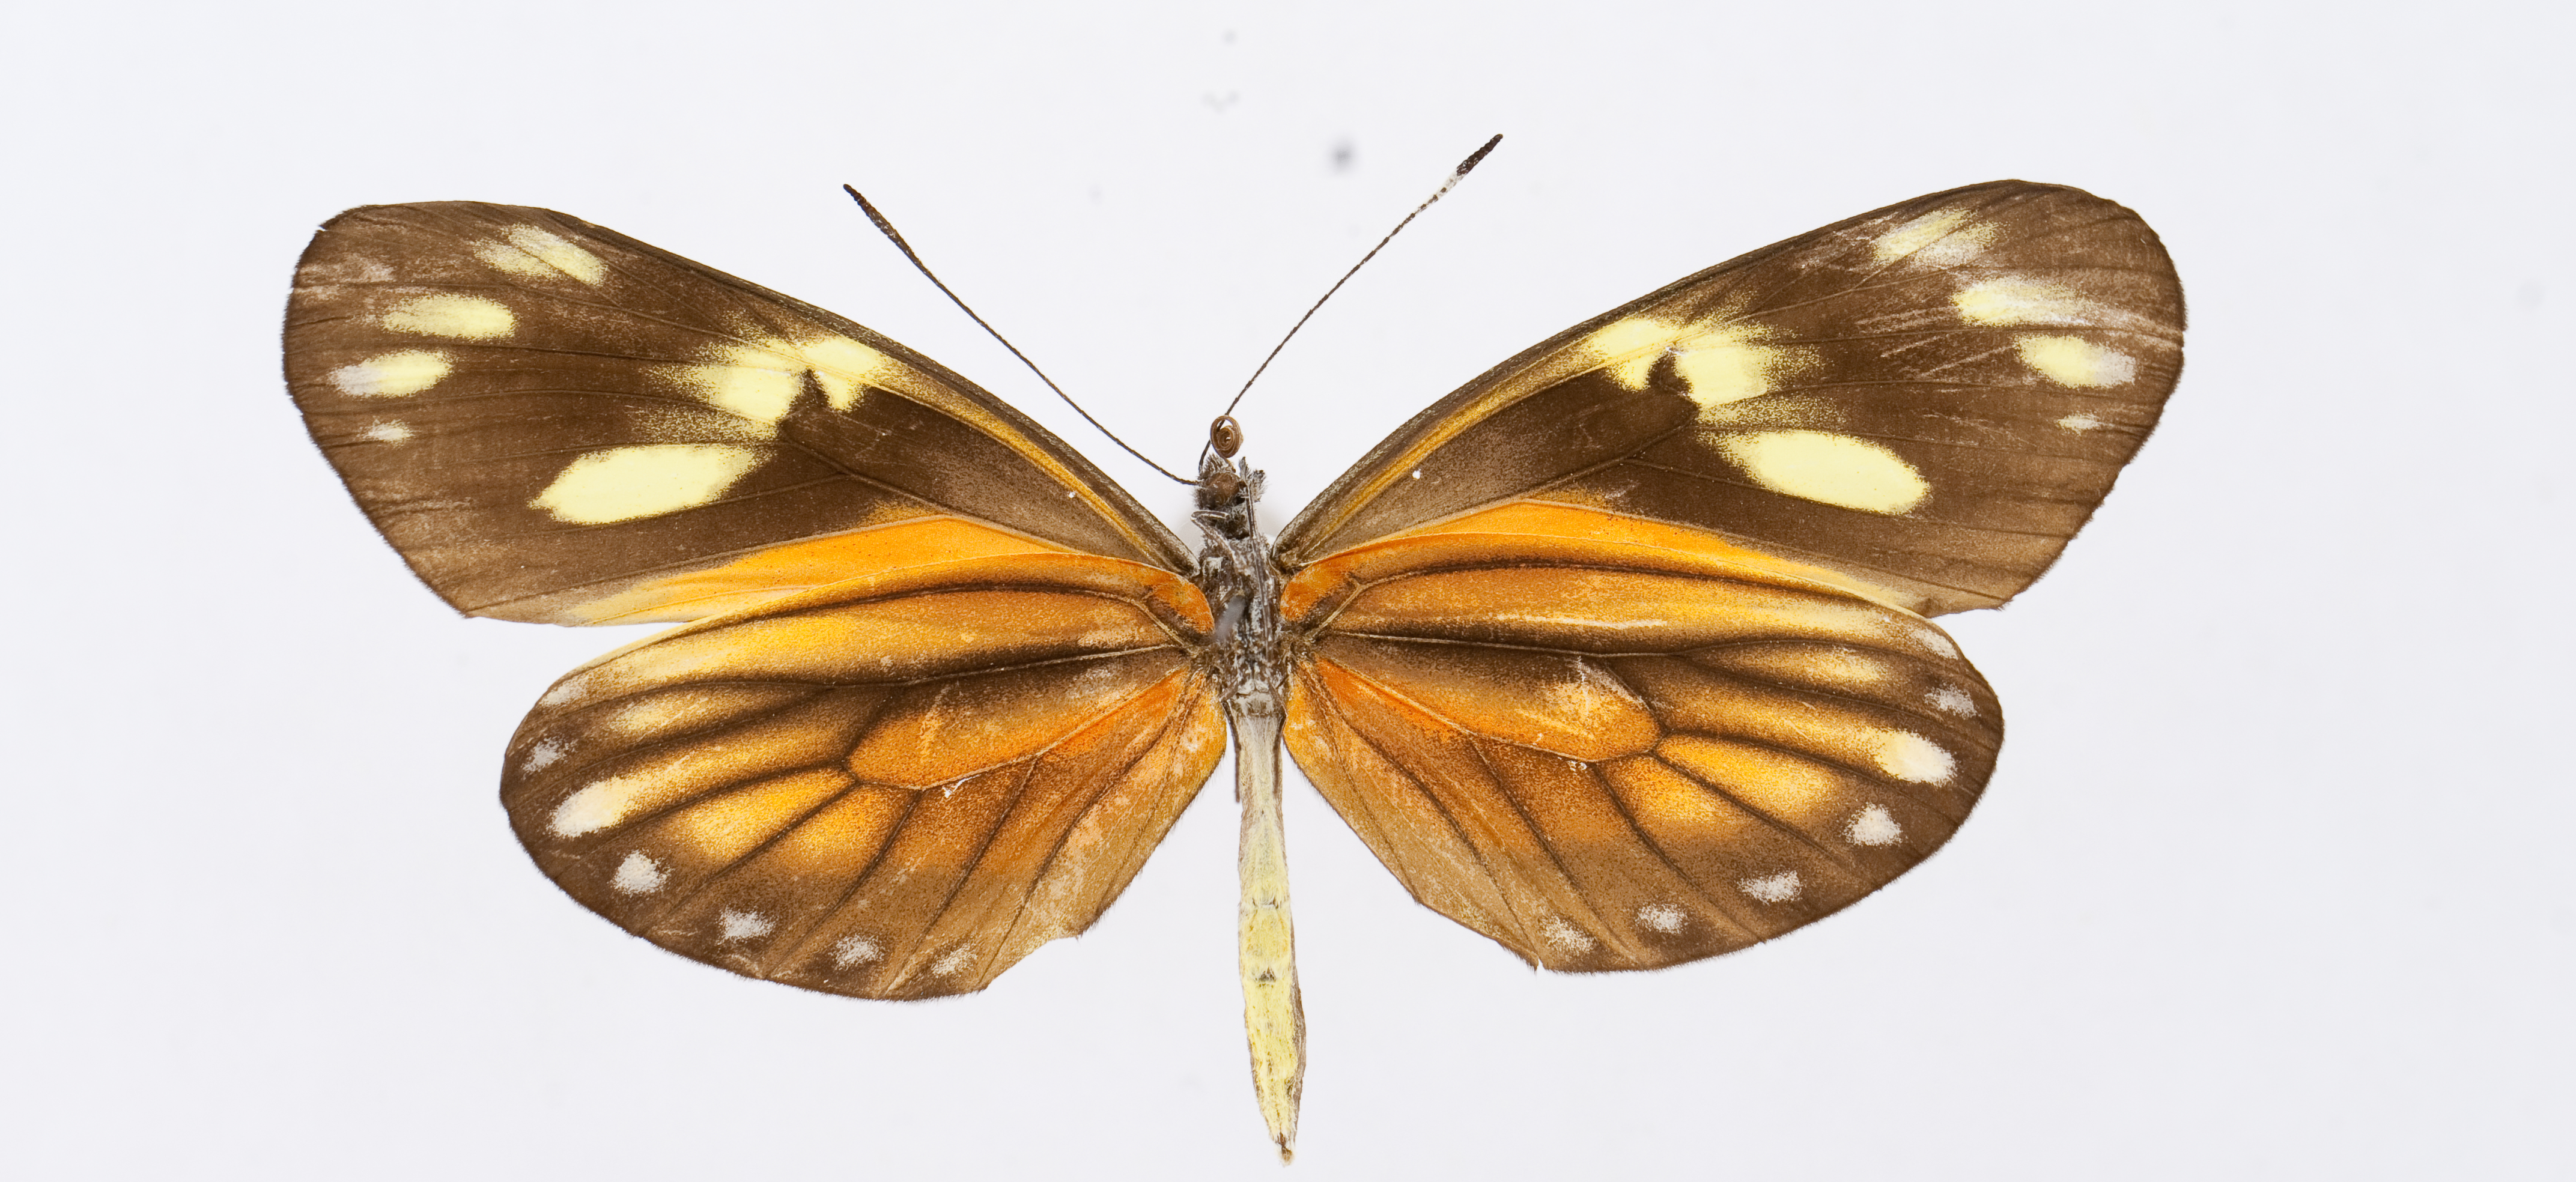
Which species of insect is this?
Dismorphia laja
